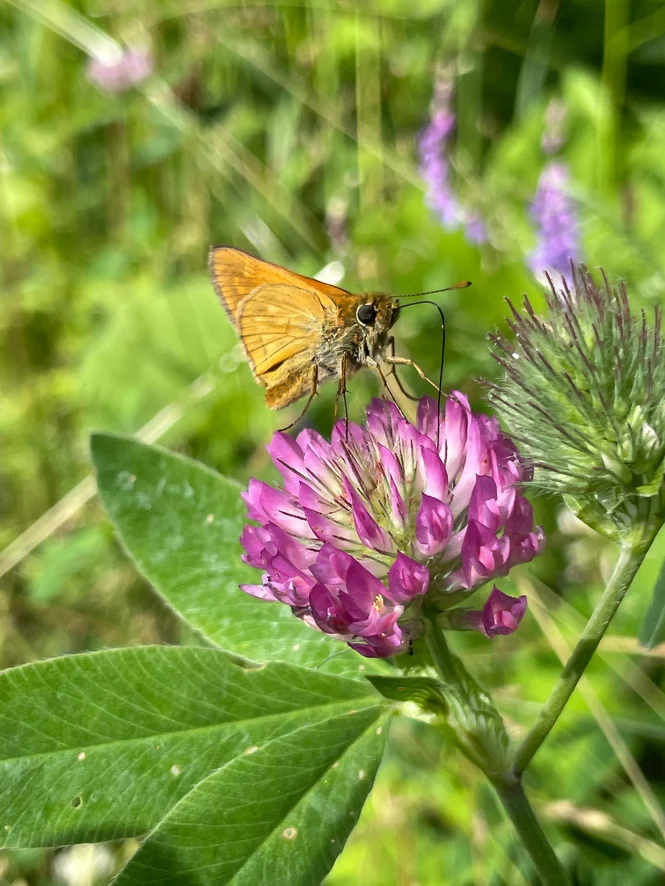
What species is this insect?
Ochlodes sylvanus (also Ochlodes venata)
